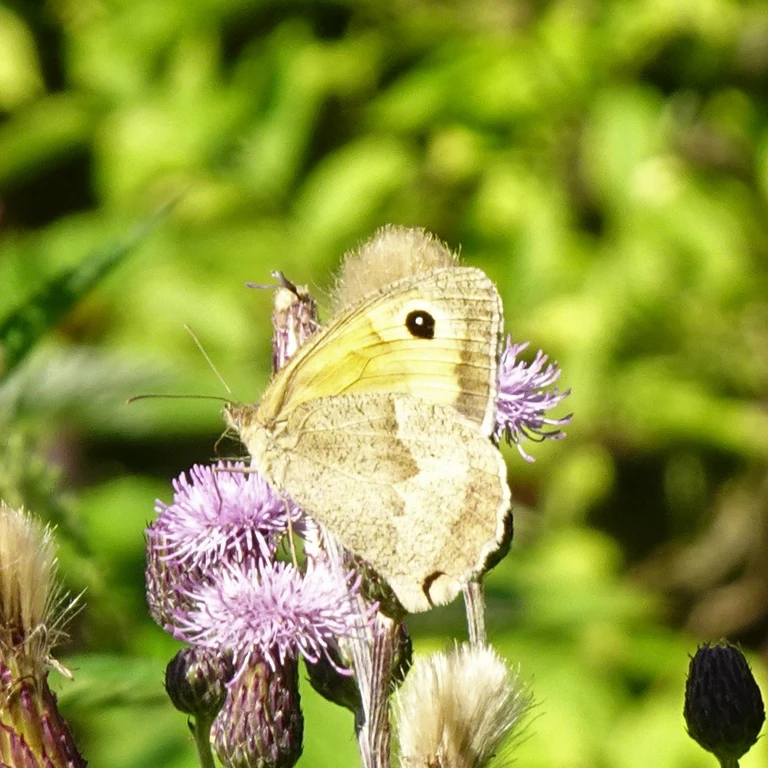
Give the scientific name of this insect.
Maniola jurtina
